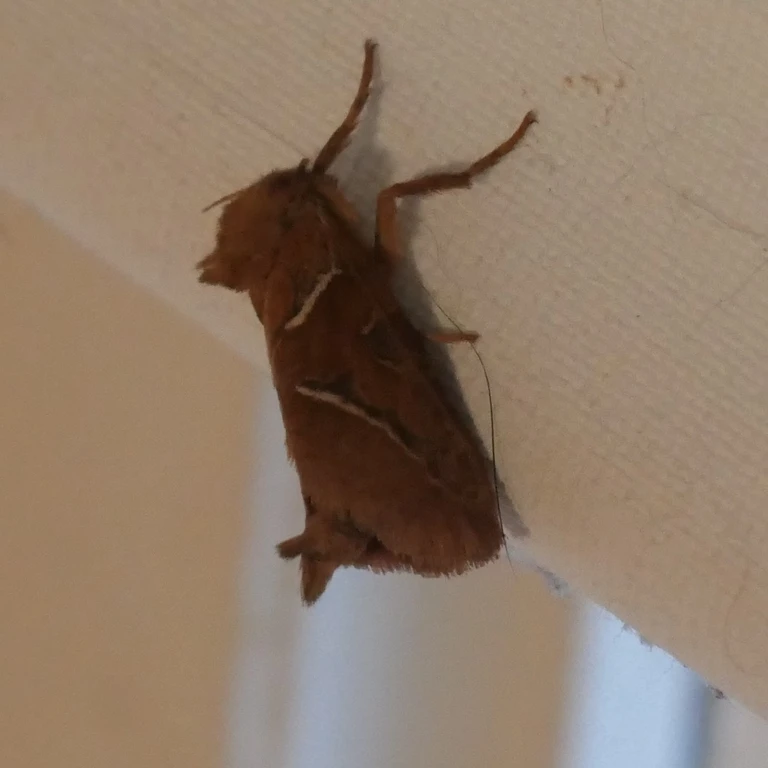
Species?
Triodia sylvina
